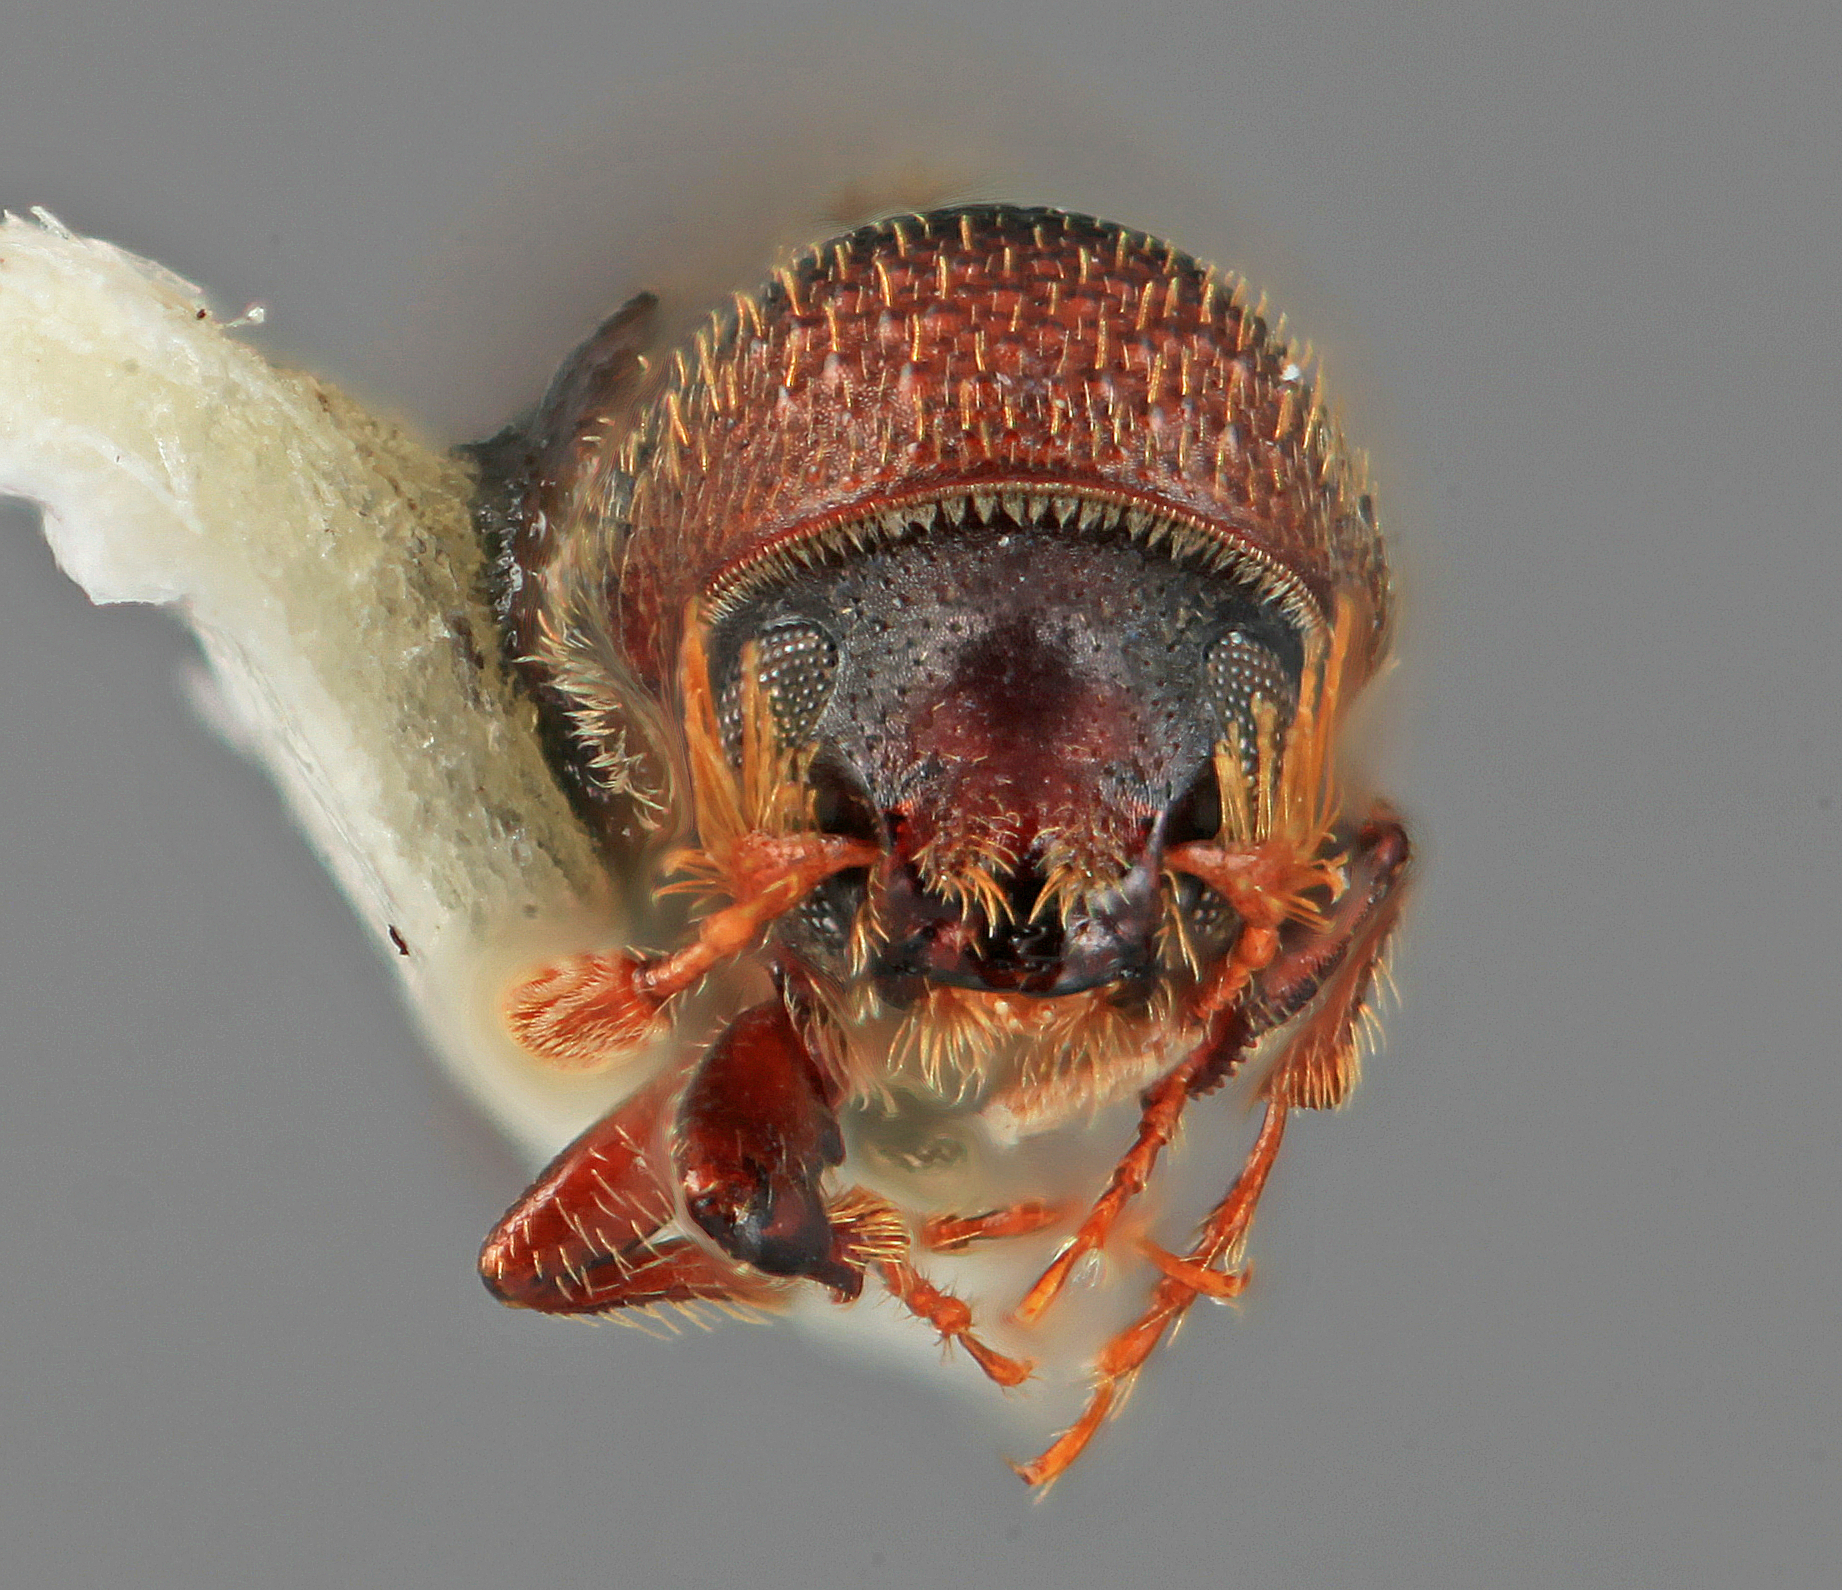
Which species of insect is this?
Micracis vitulus
